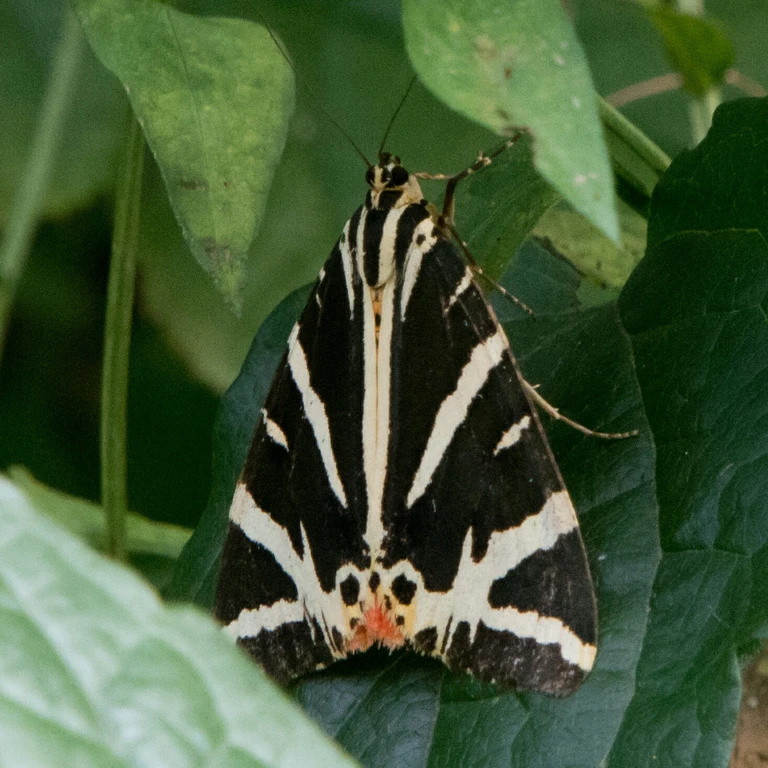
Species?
Euplagia quadripunctaria
